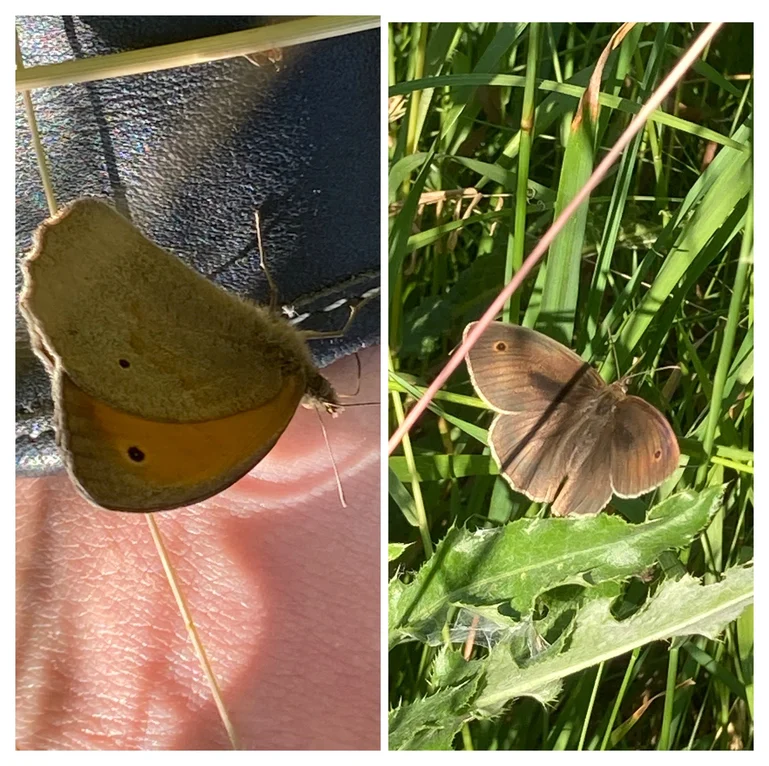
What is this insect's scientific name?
Maniola jurtina
